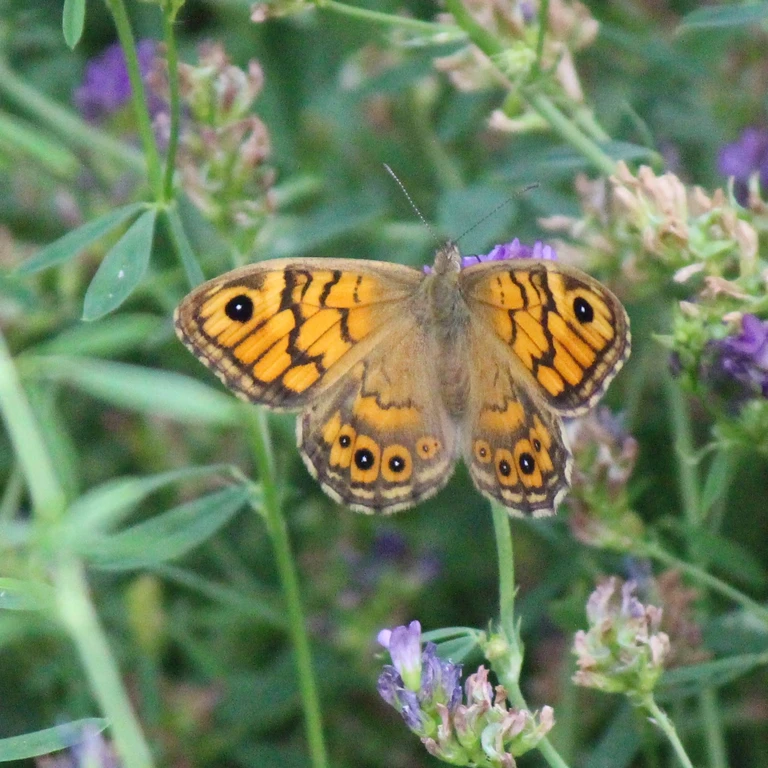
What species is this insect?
Lasiommata megera (also Pararge megera)
